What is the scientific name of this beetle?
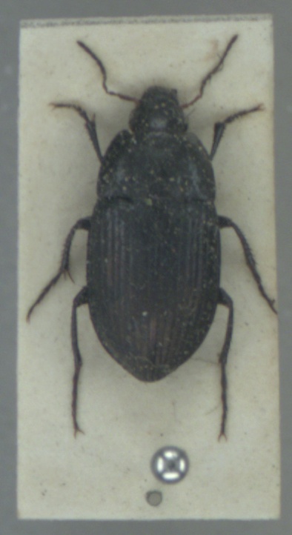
Amara eurynota
